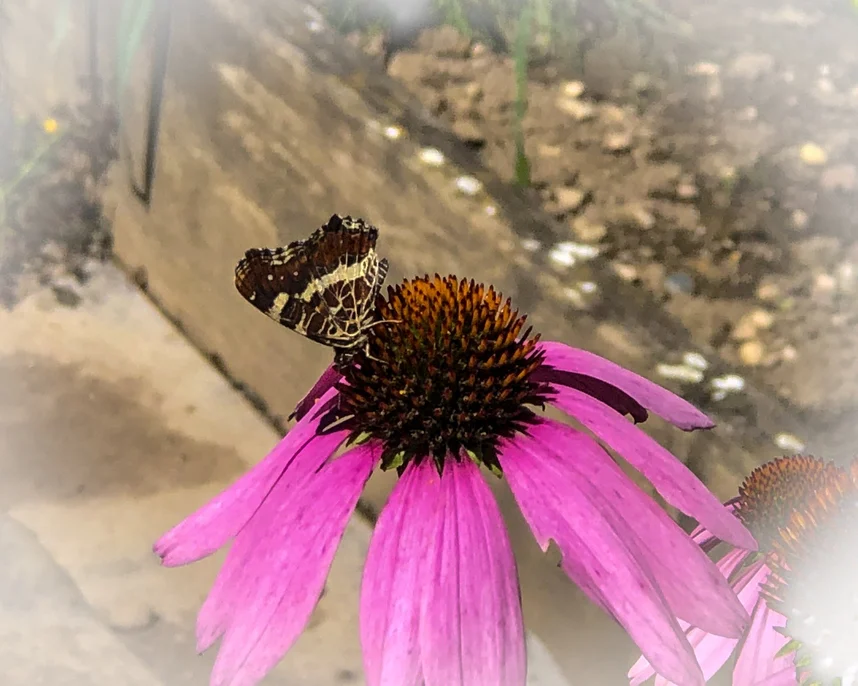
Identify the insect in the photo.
Araschnia levana
